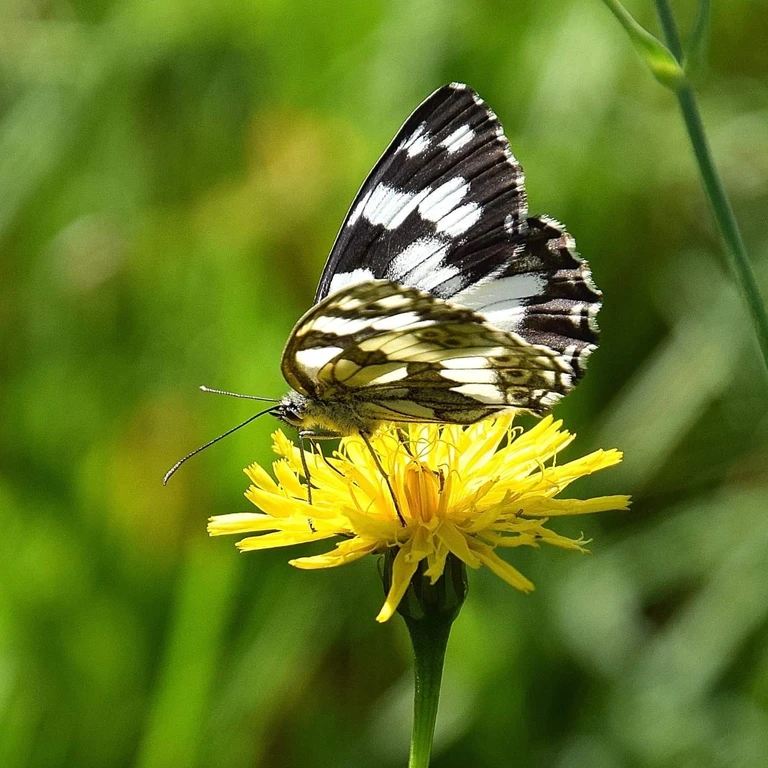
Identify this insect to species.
Melanargia galathea
